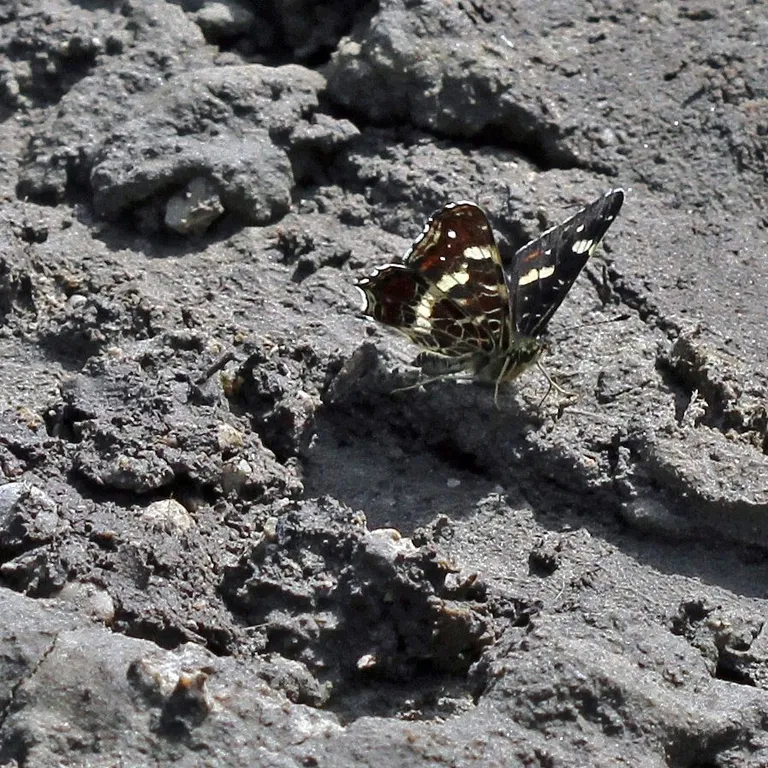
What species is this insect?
Araschnia levana
